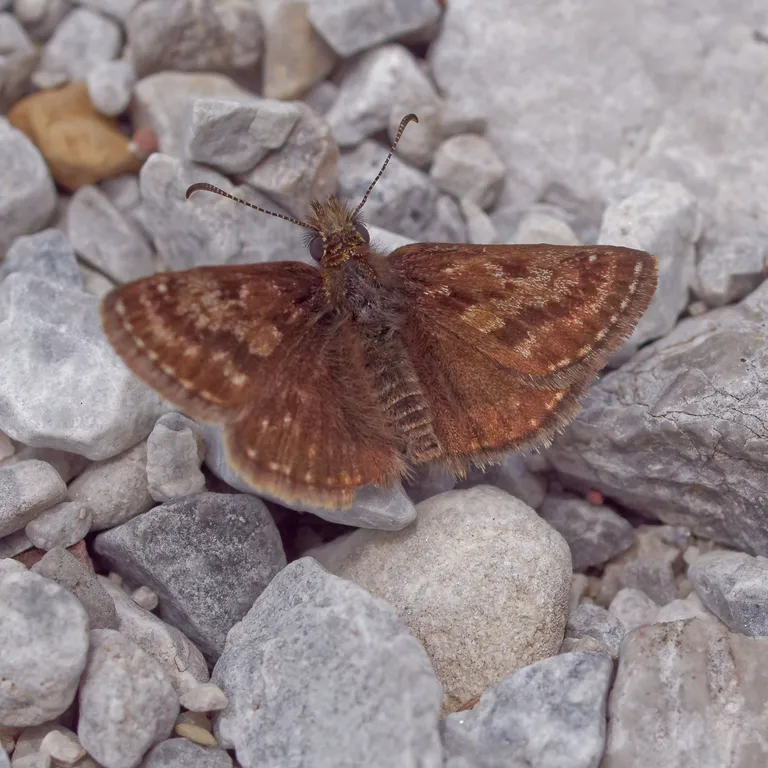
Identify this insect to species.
Erynnis tages
